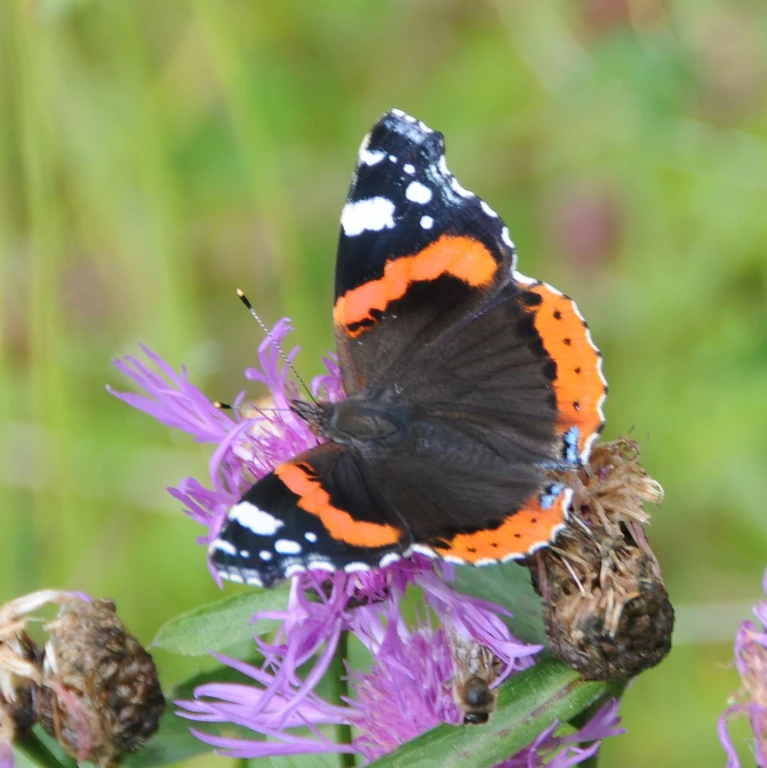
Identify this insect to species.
Vanessa atalanta
